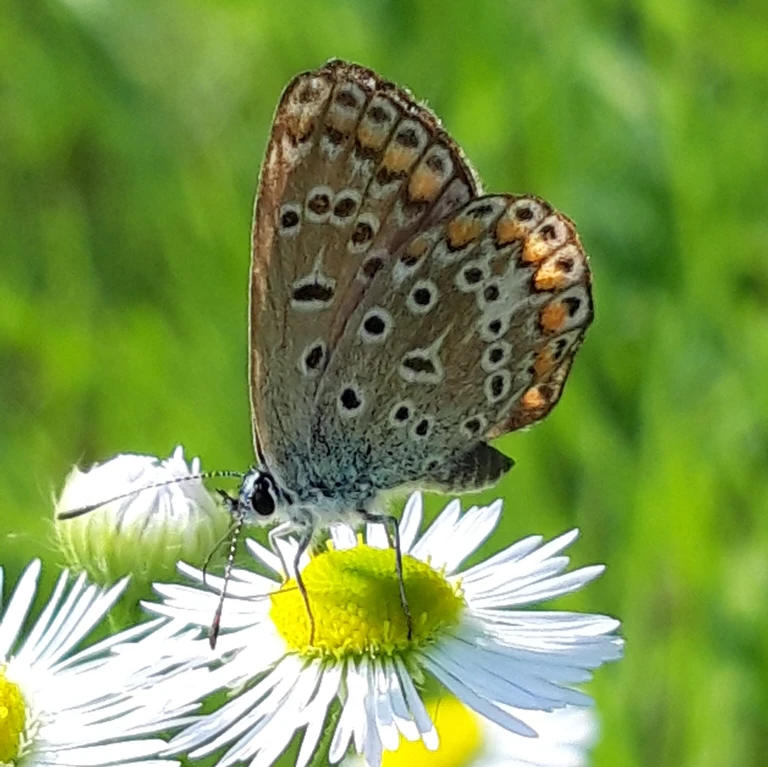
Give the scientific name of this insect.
Polyommatus icarus
